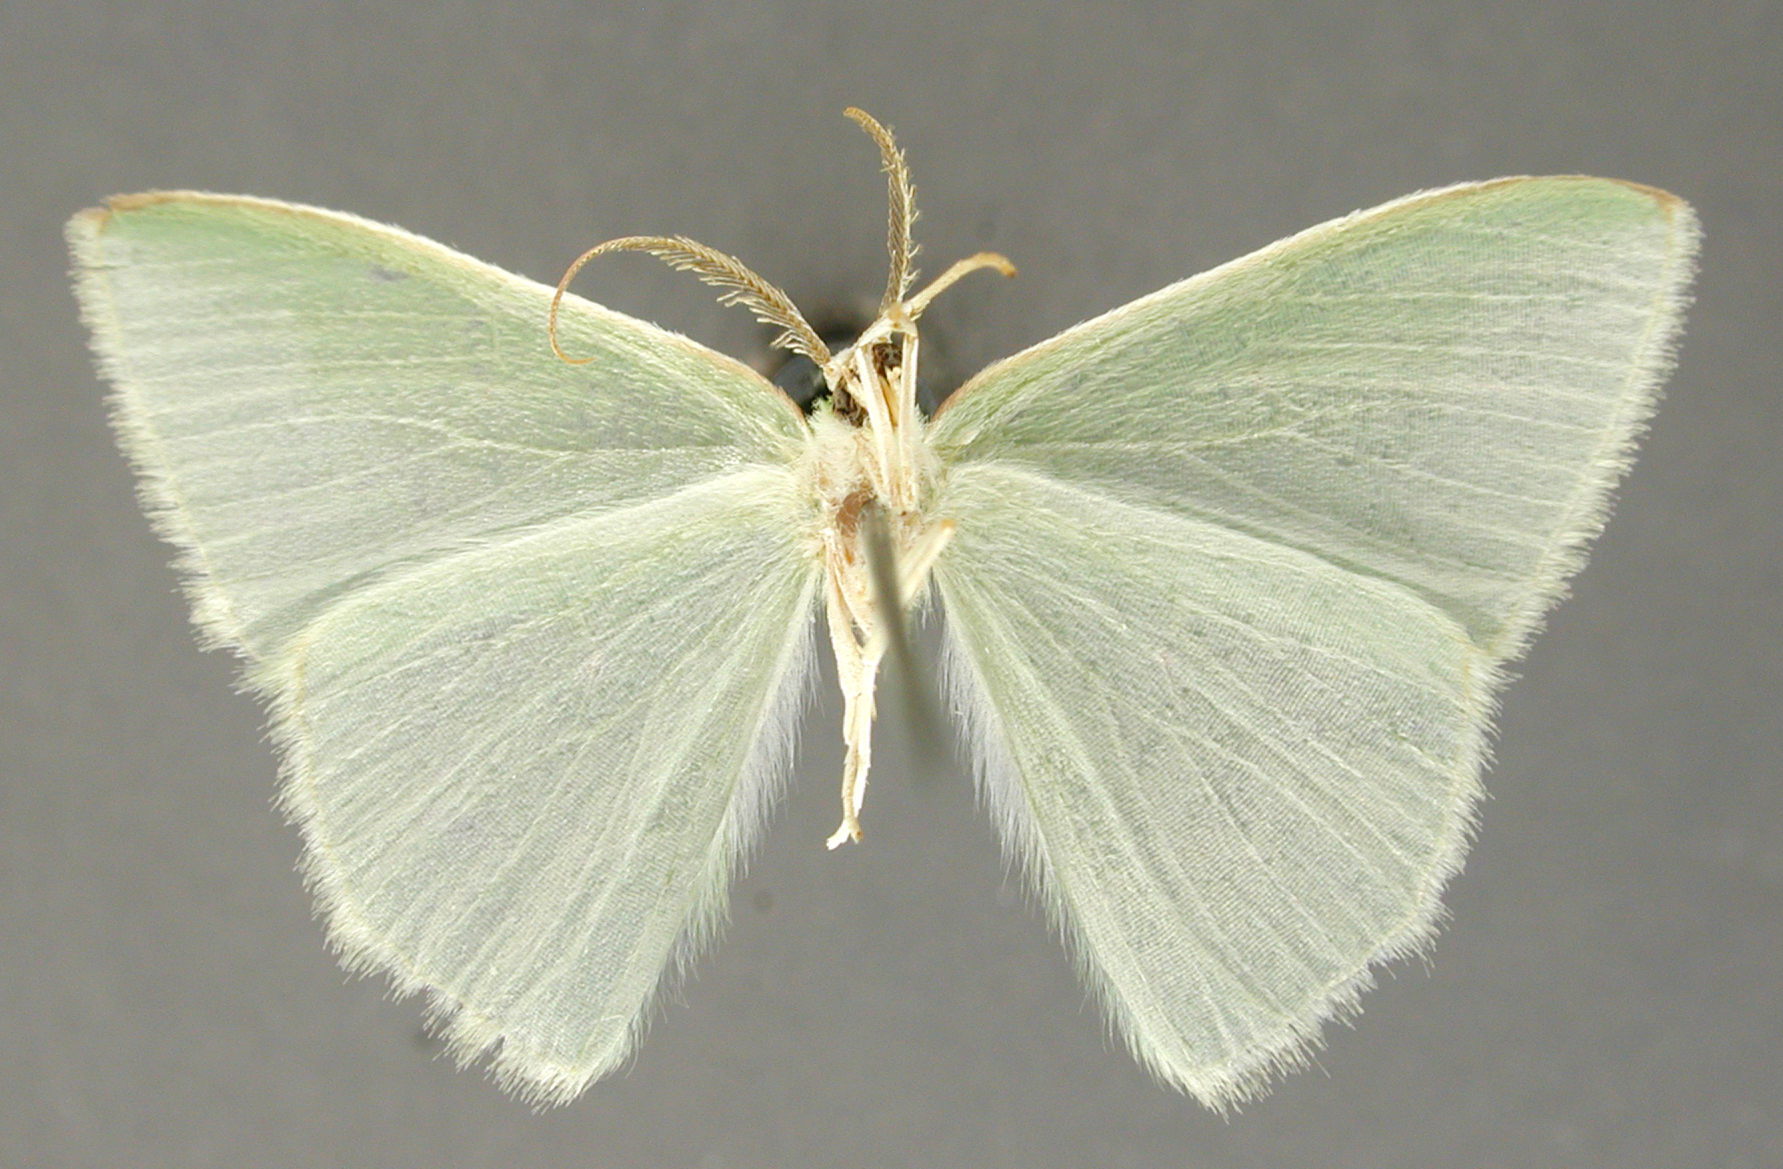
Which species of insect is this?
Racheospila dispilata
